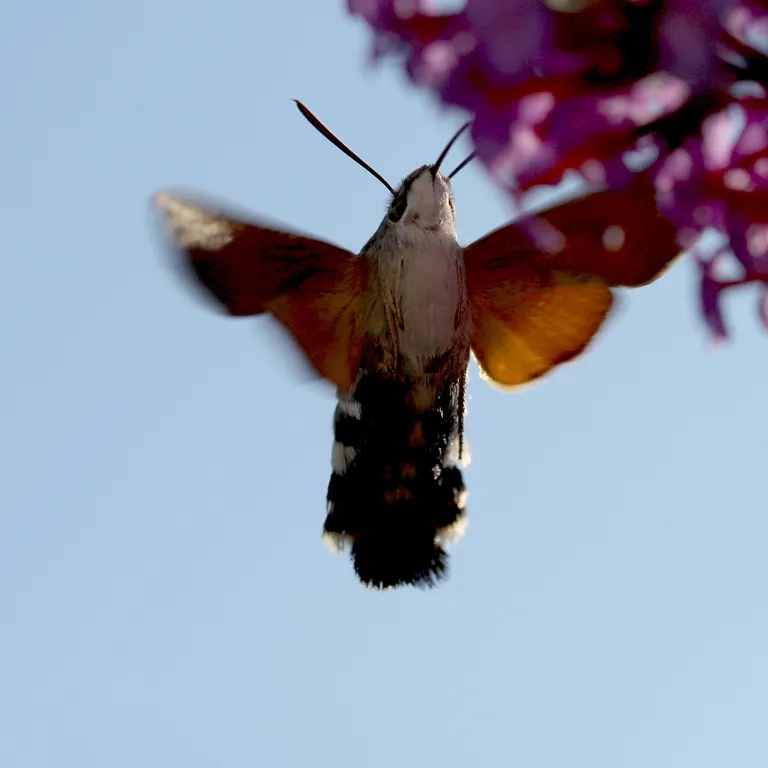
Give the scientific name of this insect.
Macroglossum stellatarum
